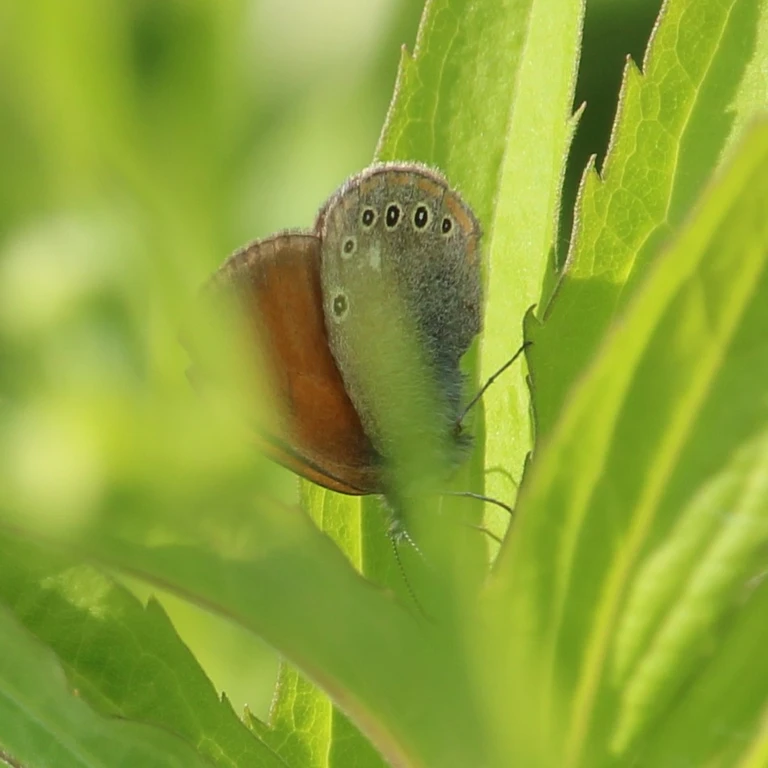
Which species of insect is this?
Coenonympha glycerion (also Coenonympha iphis)
